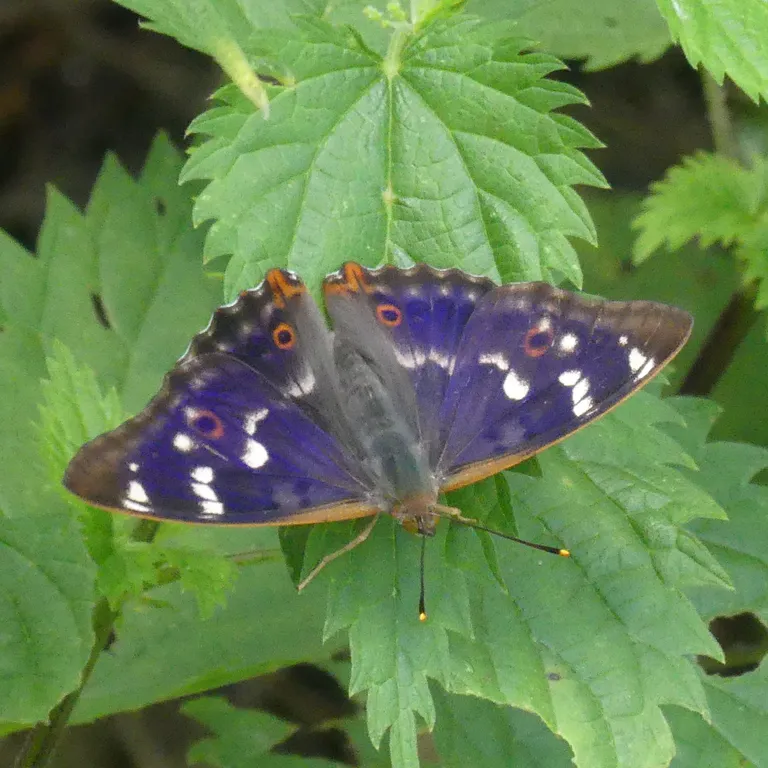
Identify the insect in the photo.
Apatura ilia
